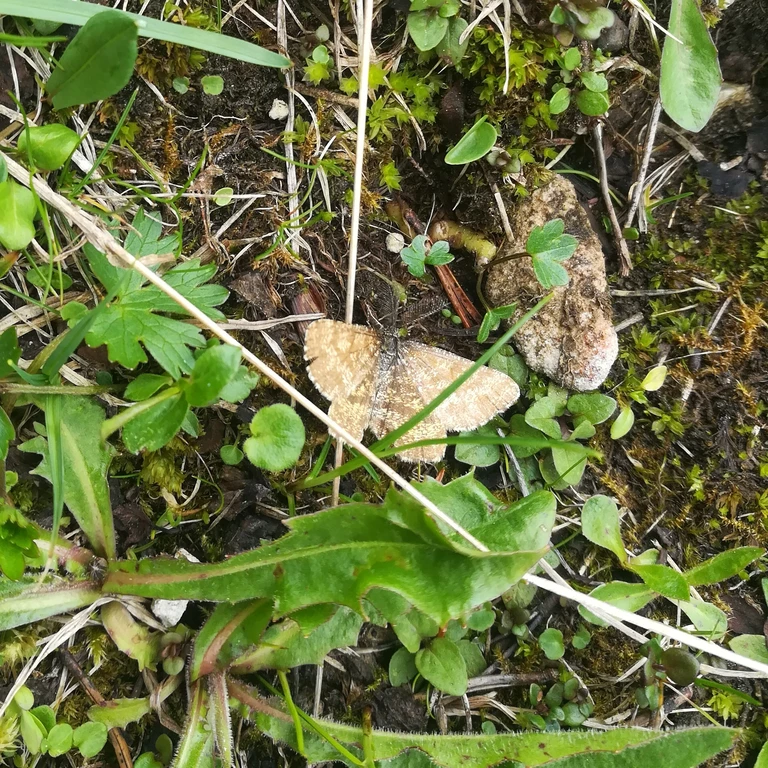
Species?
Ematurga atomaria
